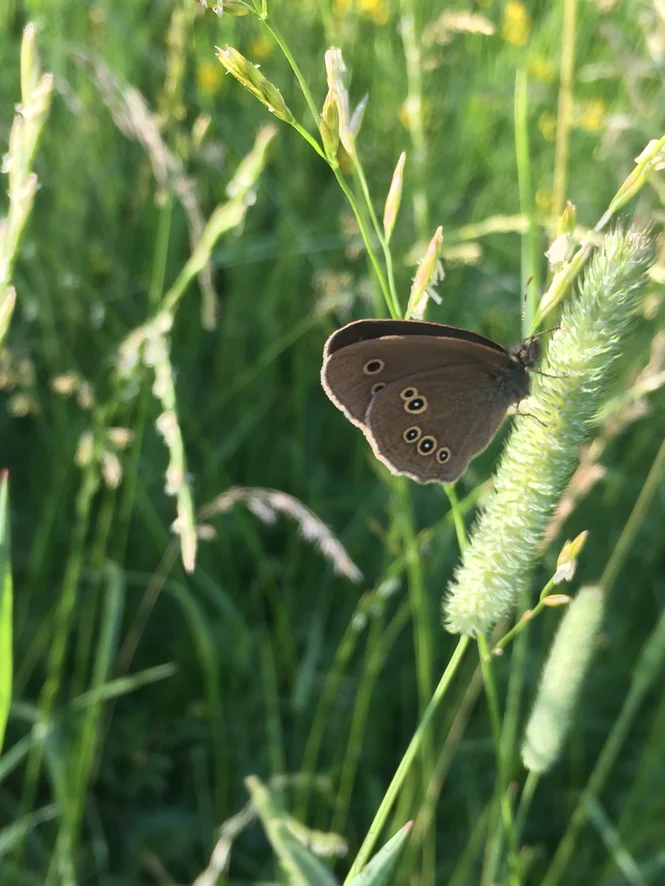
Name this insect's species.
Aphantopus hyperantus
